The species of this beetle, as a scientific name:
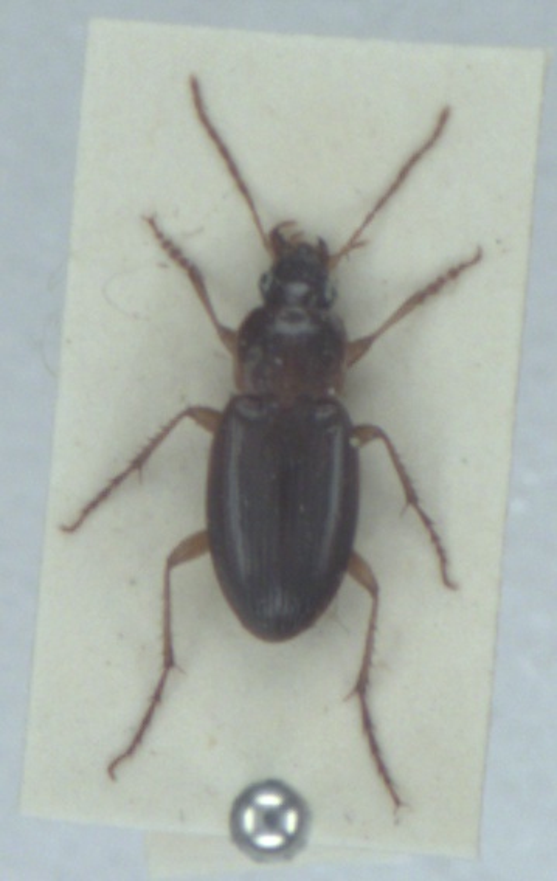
Calathus mollis
